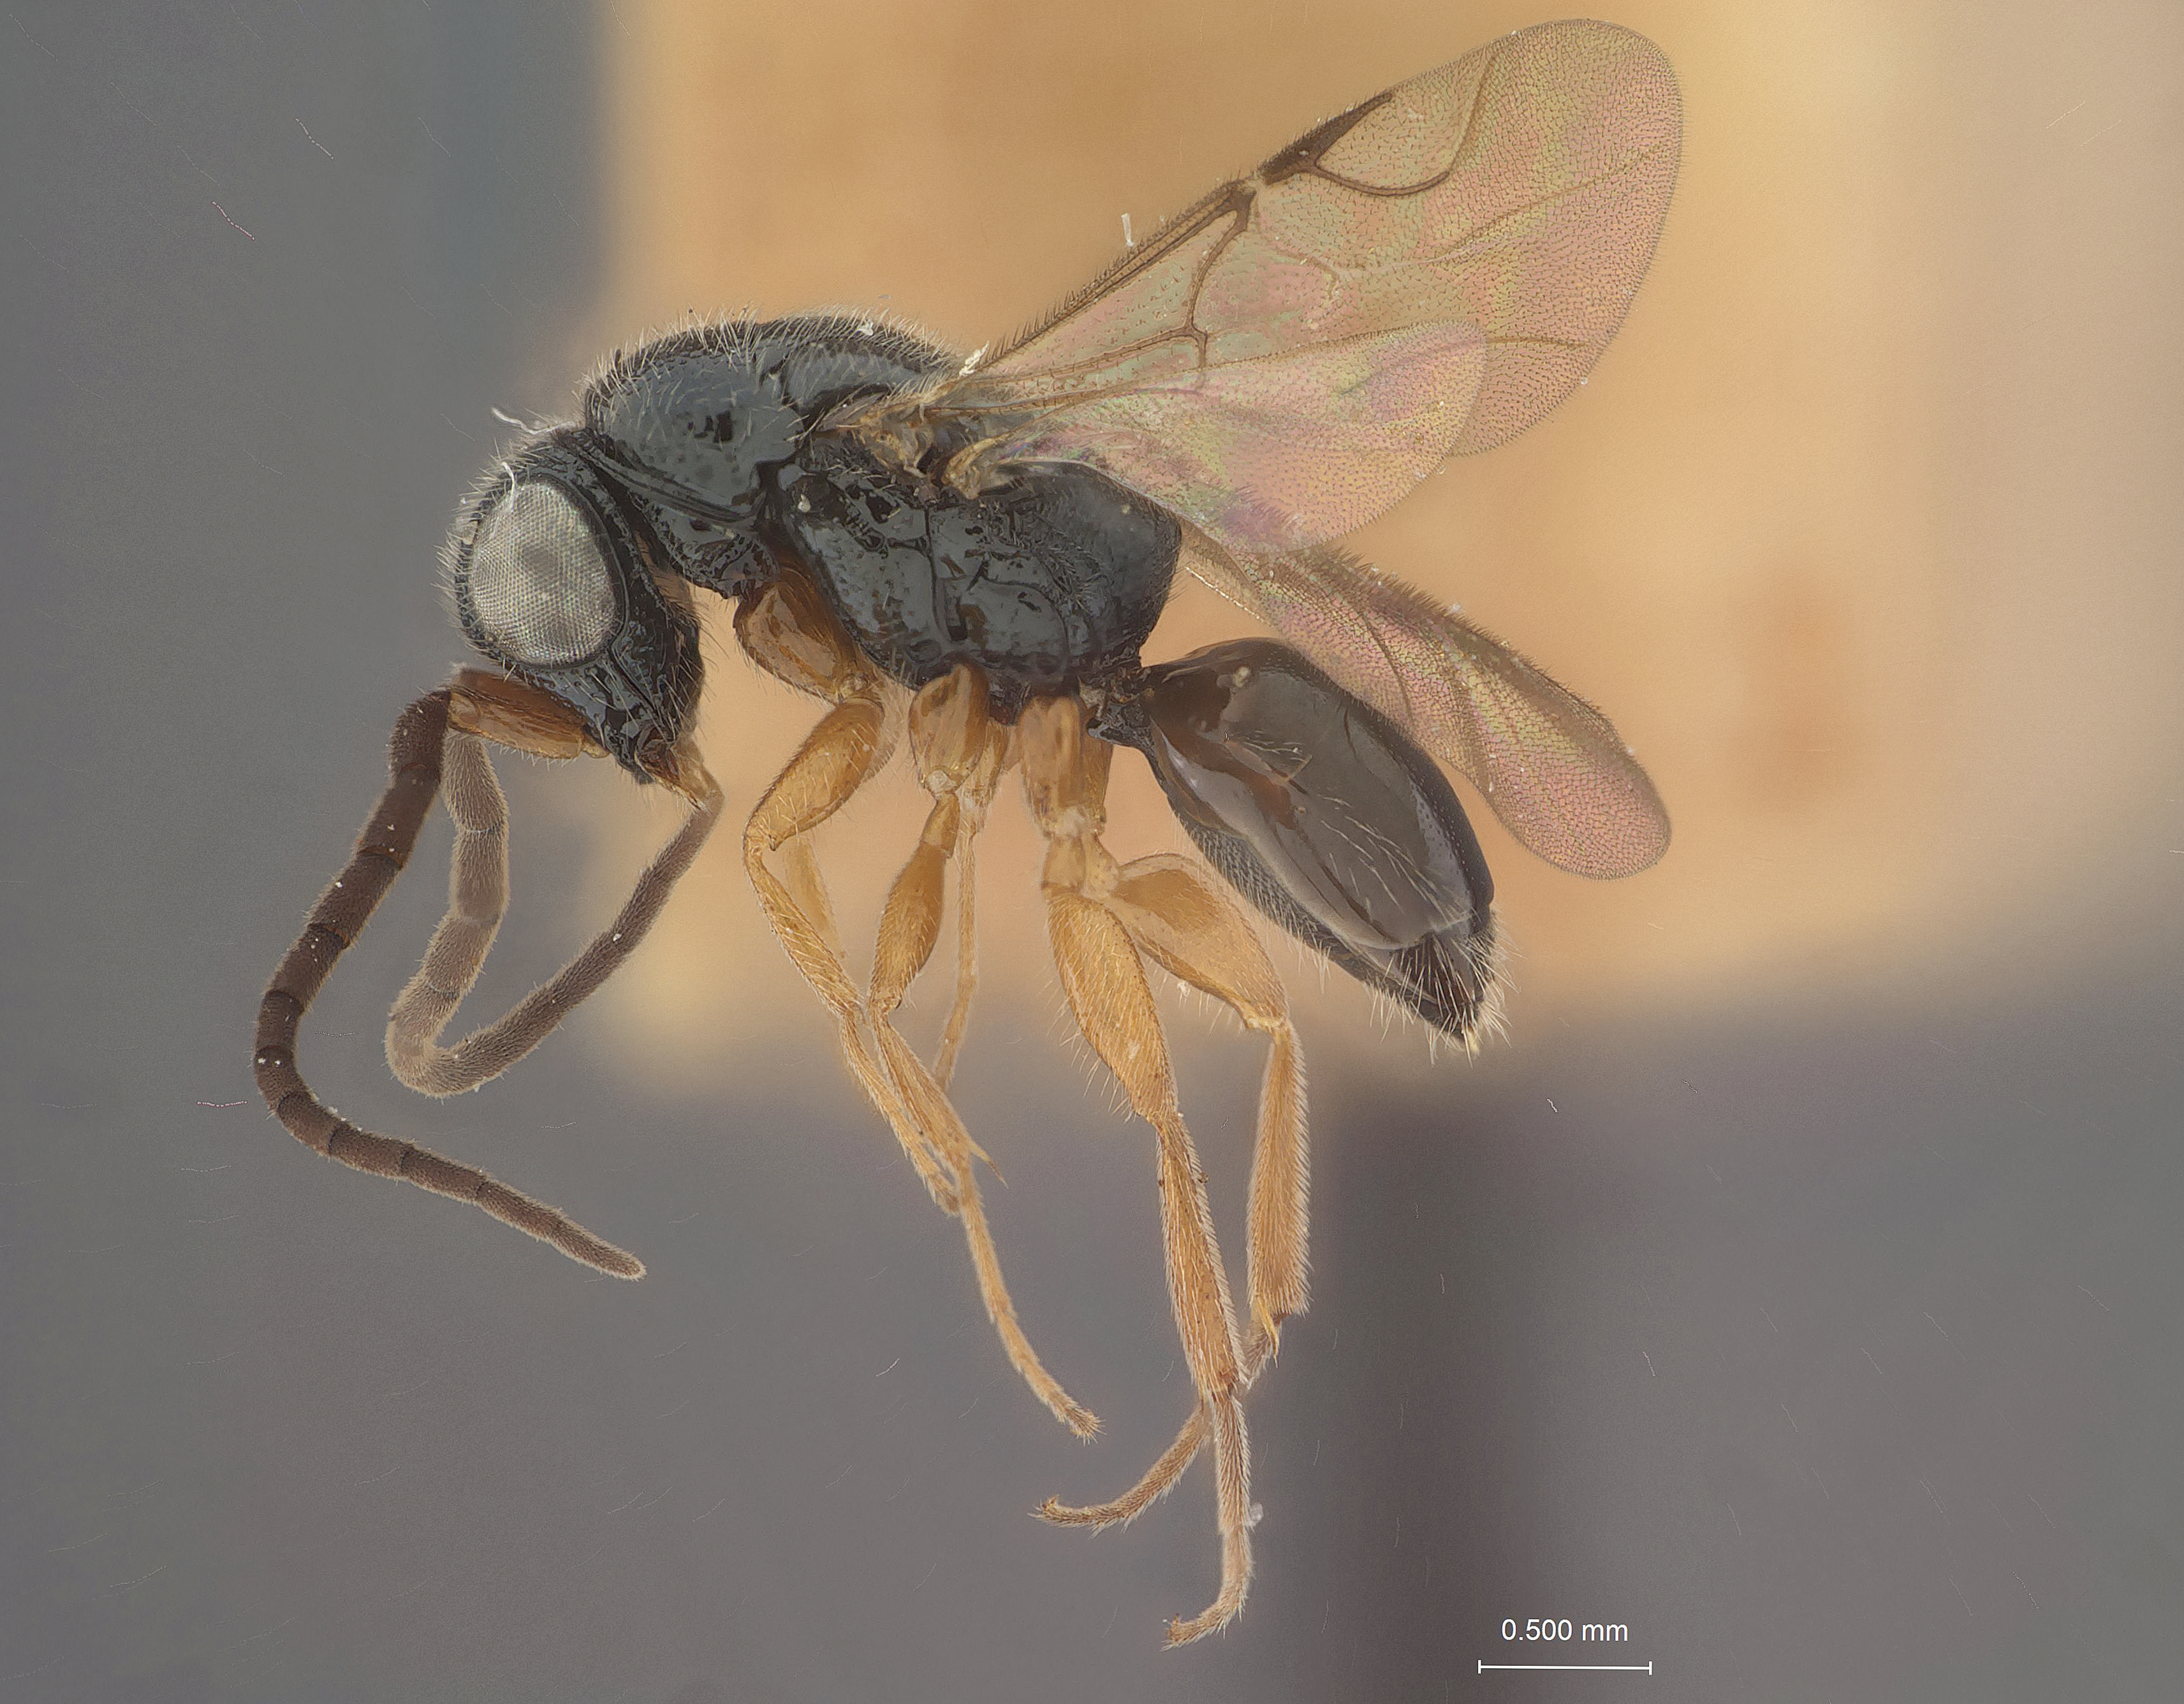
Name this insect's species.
Adelphe anisomorphae
